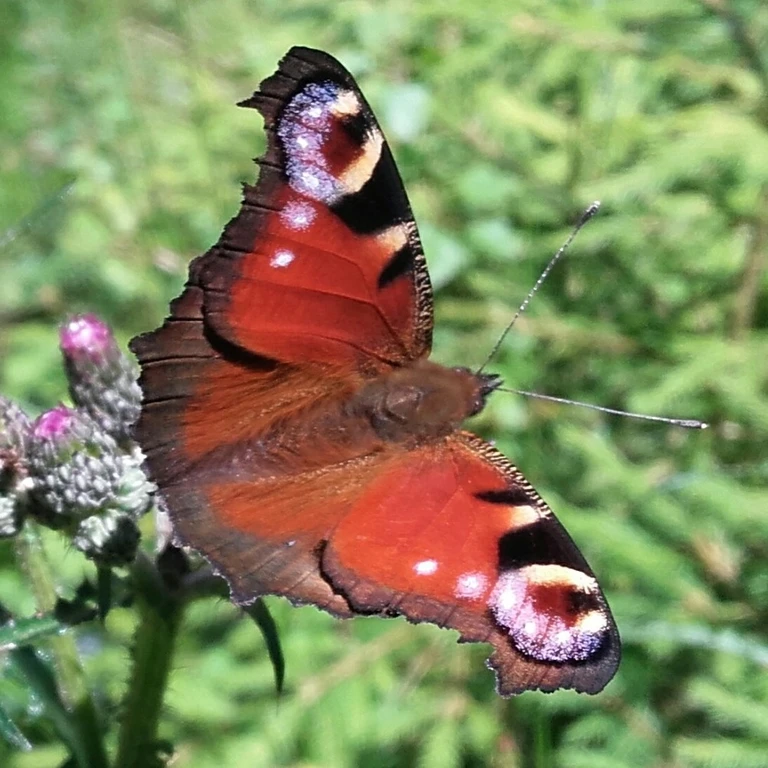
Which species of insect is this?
Aglais io
